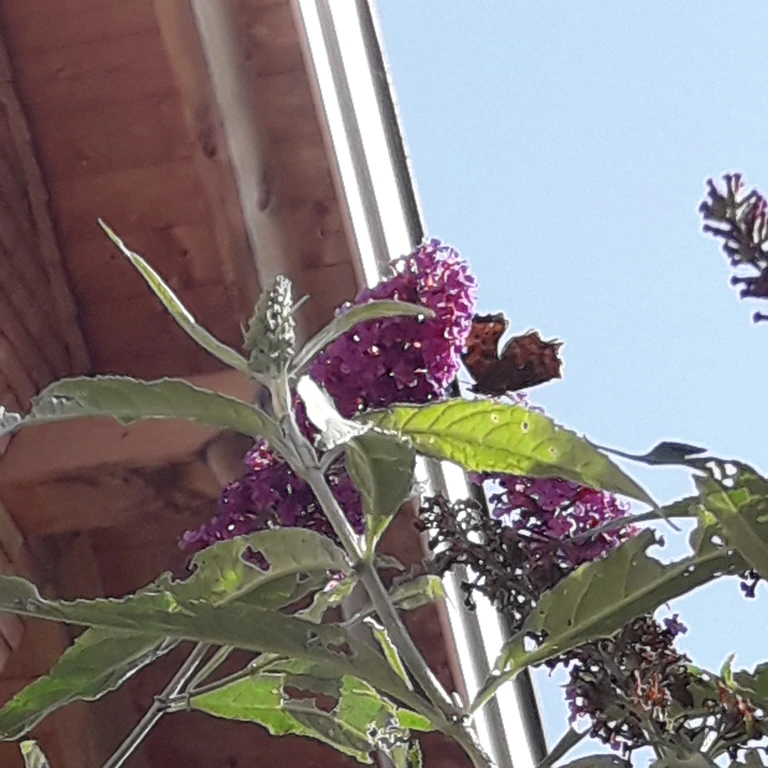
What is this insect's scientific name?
Polygonia c-album
